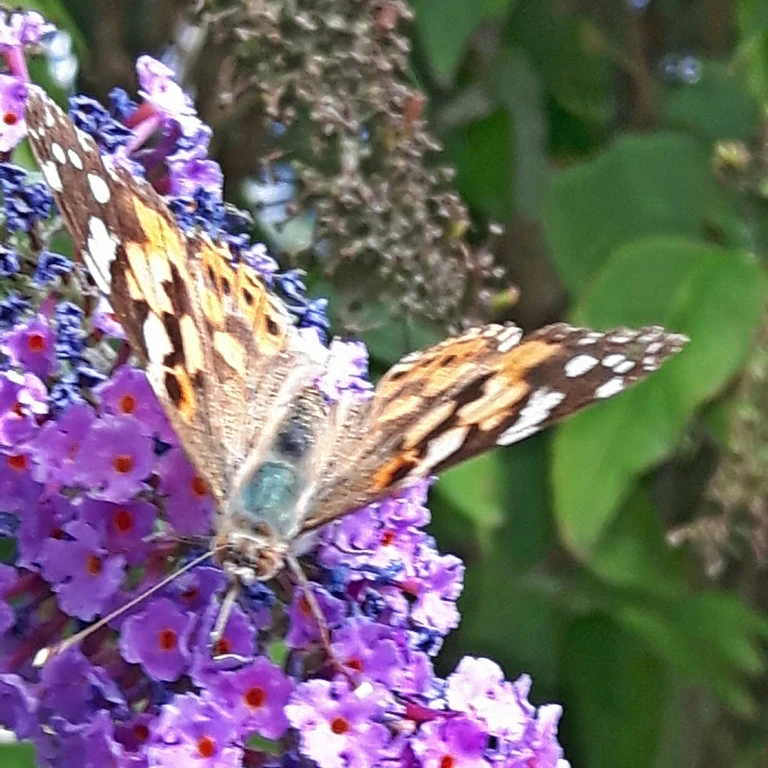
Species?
Vanessa cardui
